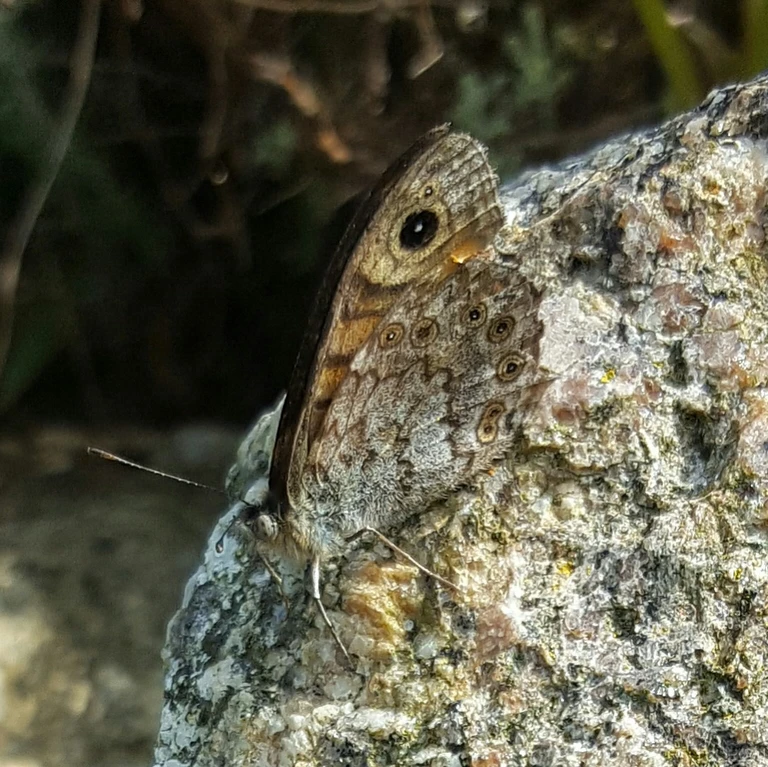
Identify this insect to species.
Lasiommata megera (also Pararge megera)
